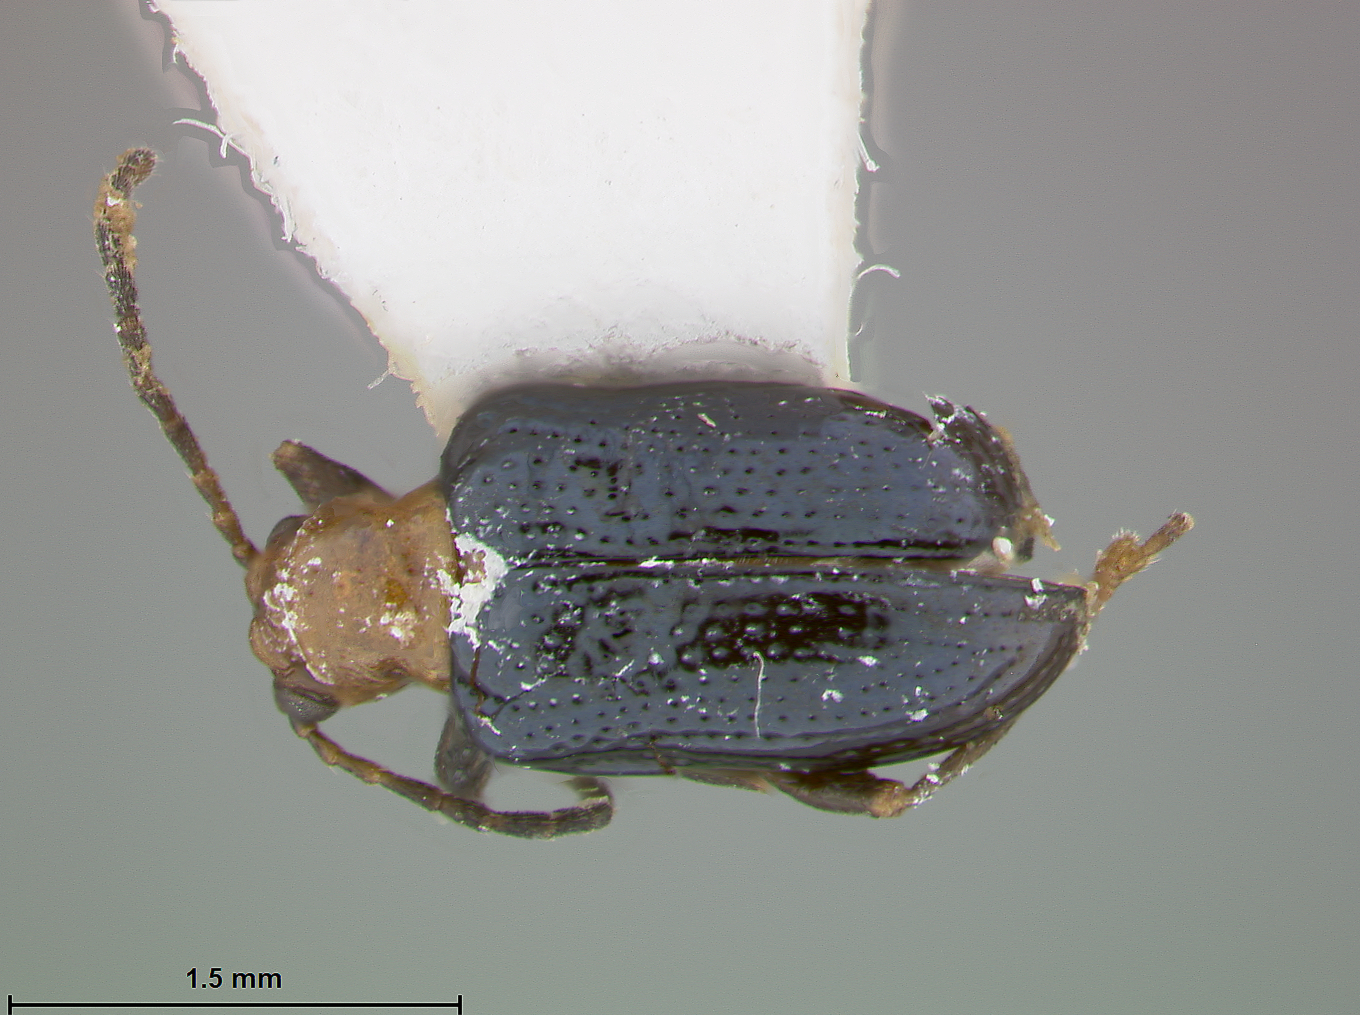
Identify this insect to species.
Oulema pumila
